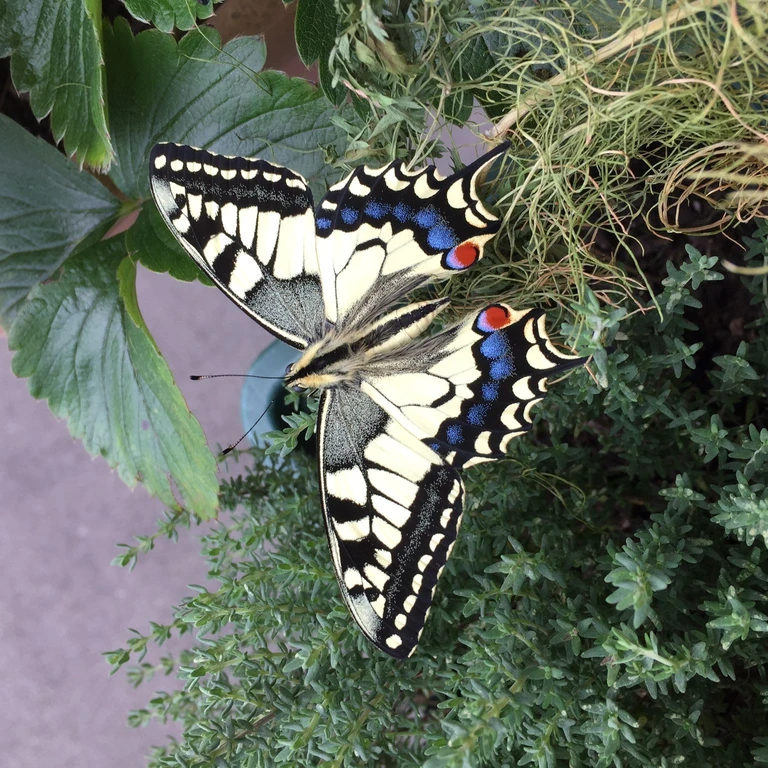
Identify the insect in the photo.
Papilio machaon
